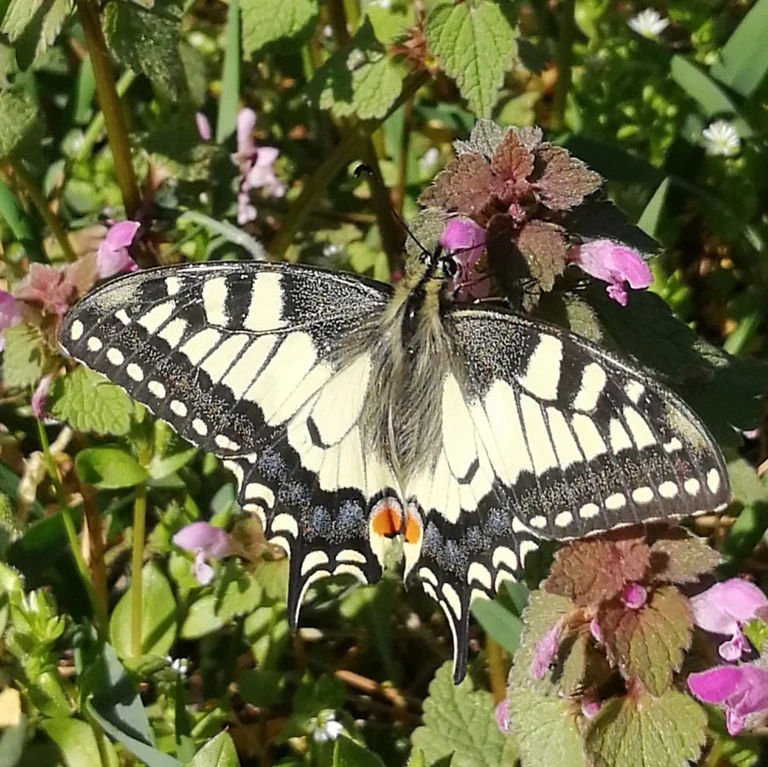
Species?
Papilio machaon
